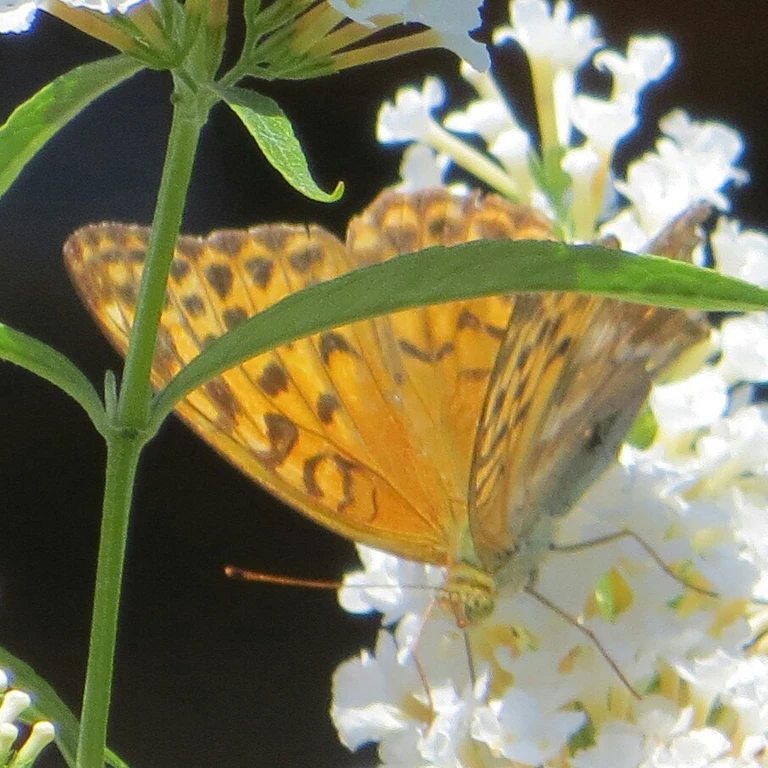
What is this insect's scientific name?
Argynnis paphia
